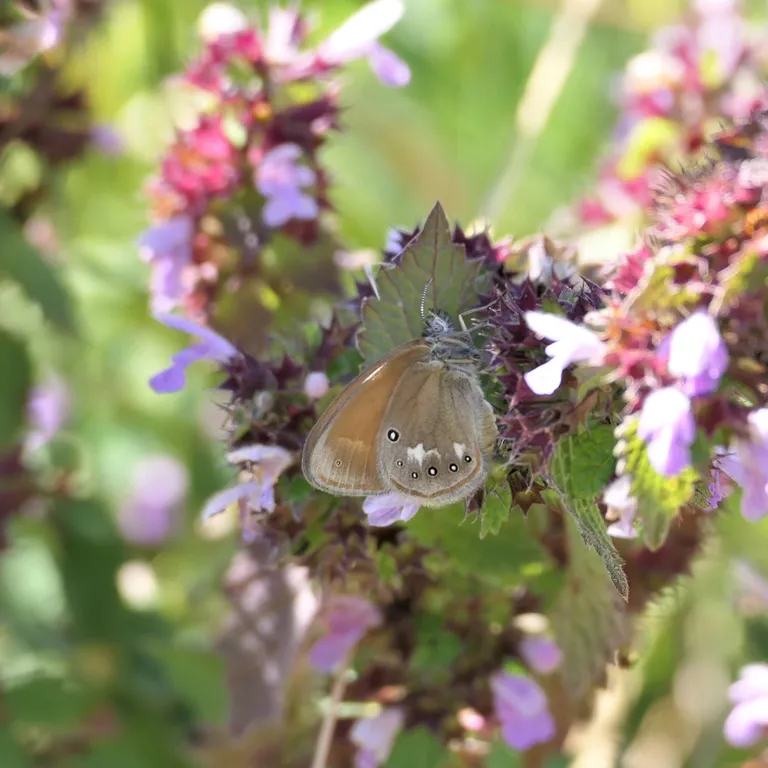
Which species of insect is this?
Coenonympha glycerion (also Coenonympha iphis)
